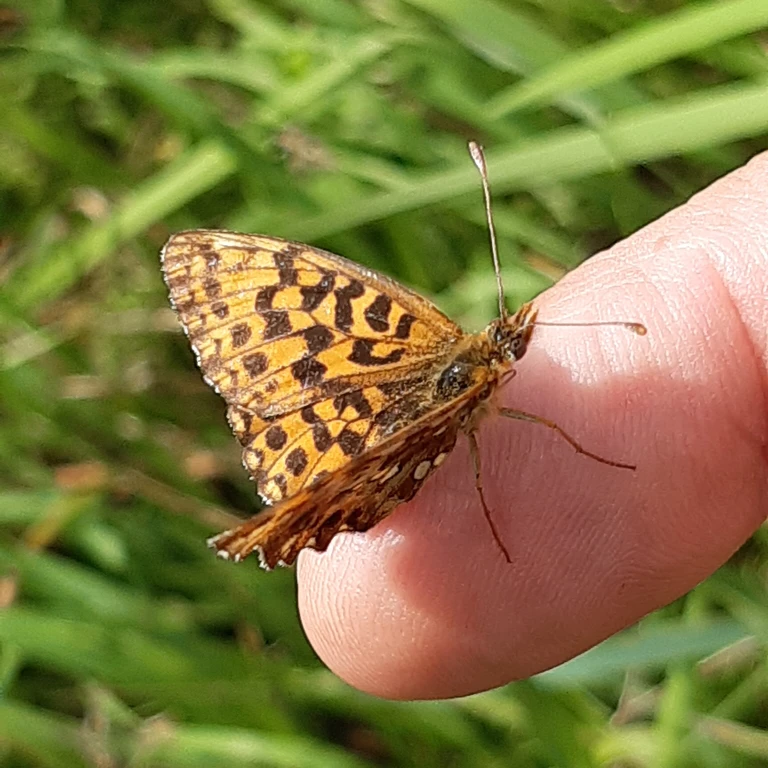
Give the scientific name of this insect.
Boloria dia
